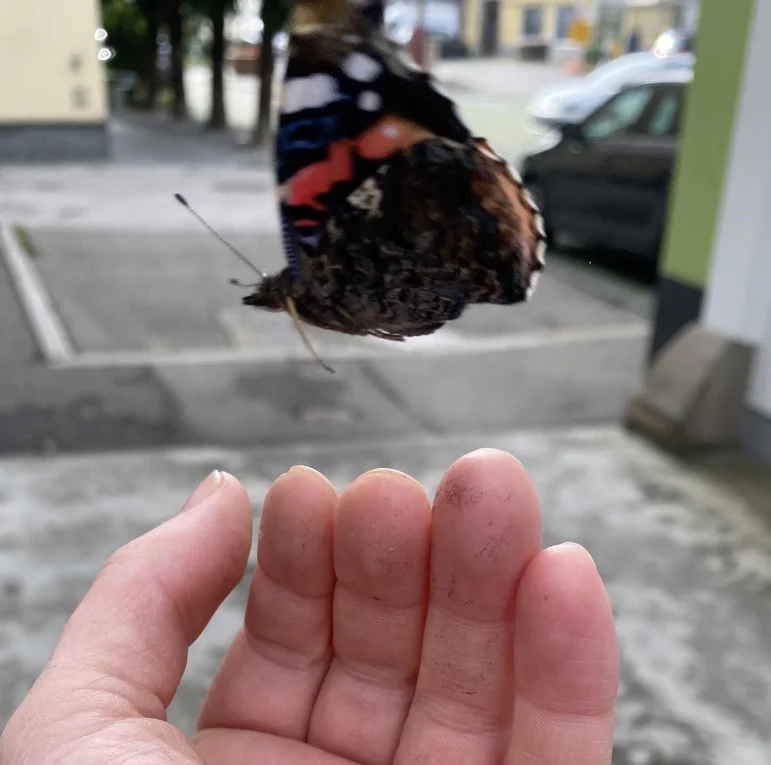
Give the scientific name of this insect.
Vanessa atalanta
